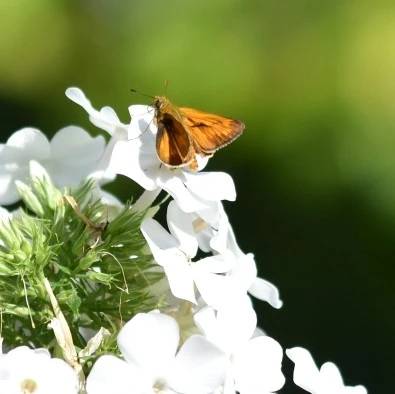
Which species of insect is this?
Ochlodes sylvanus (also Ochlodes venata)
